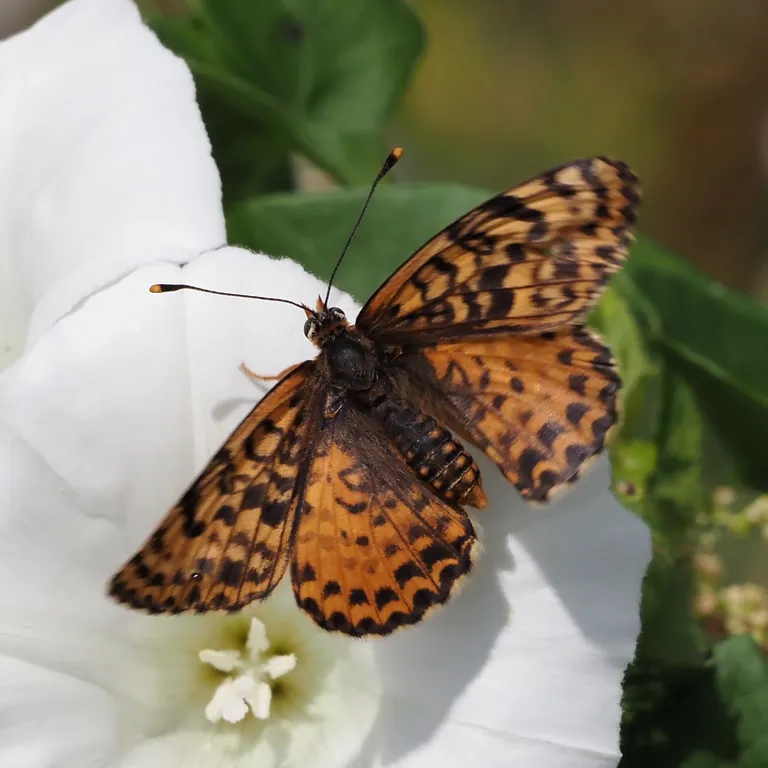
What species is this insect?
Melitaea didyma
